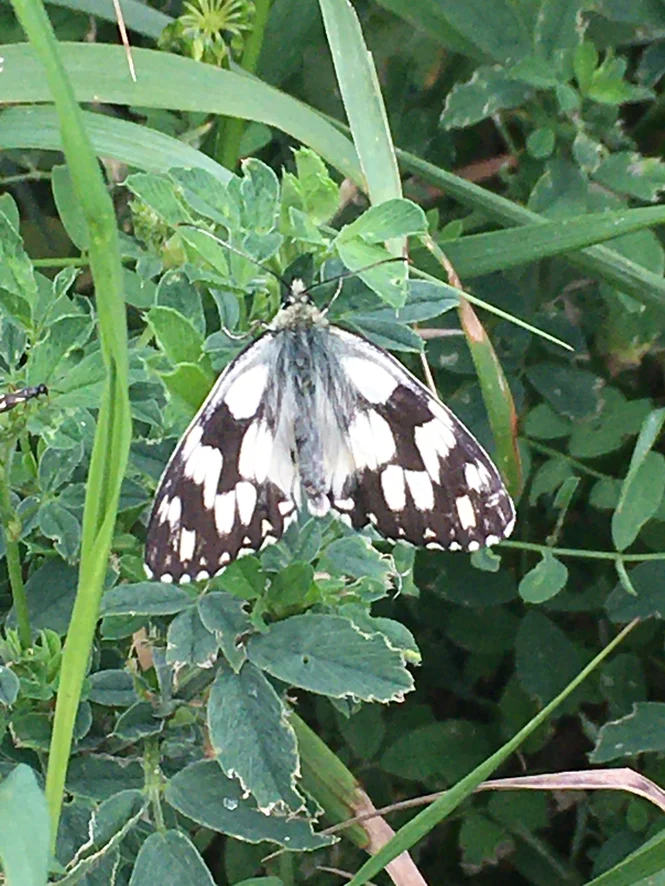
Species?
Melanargia galathea
